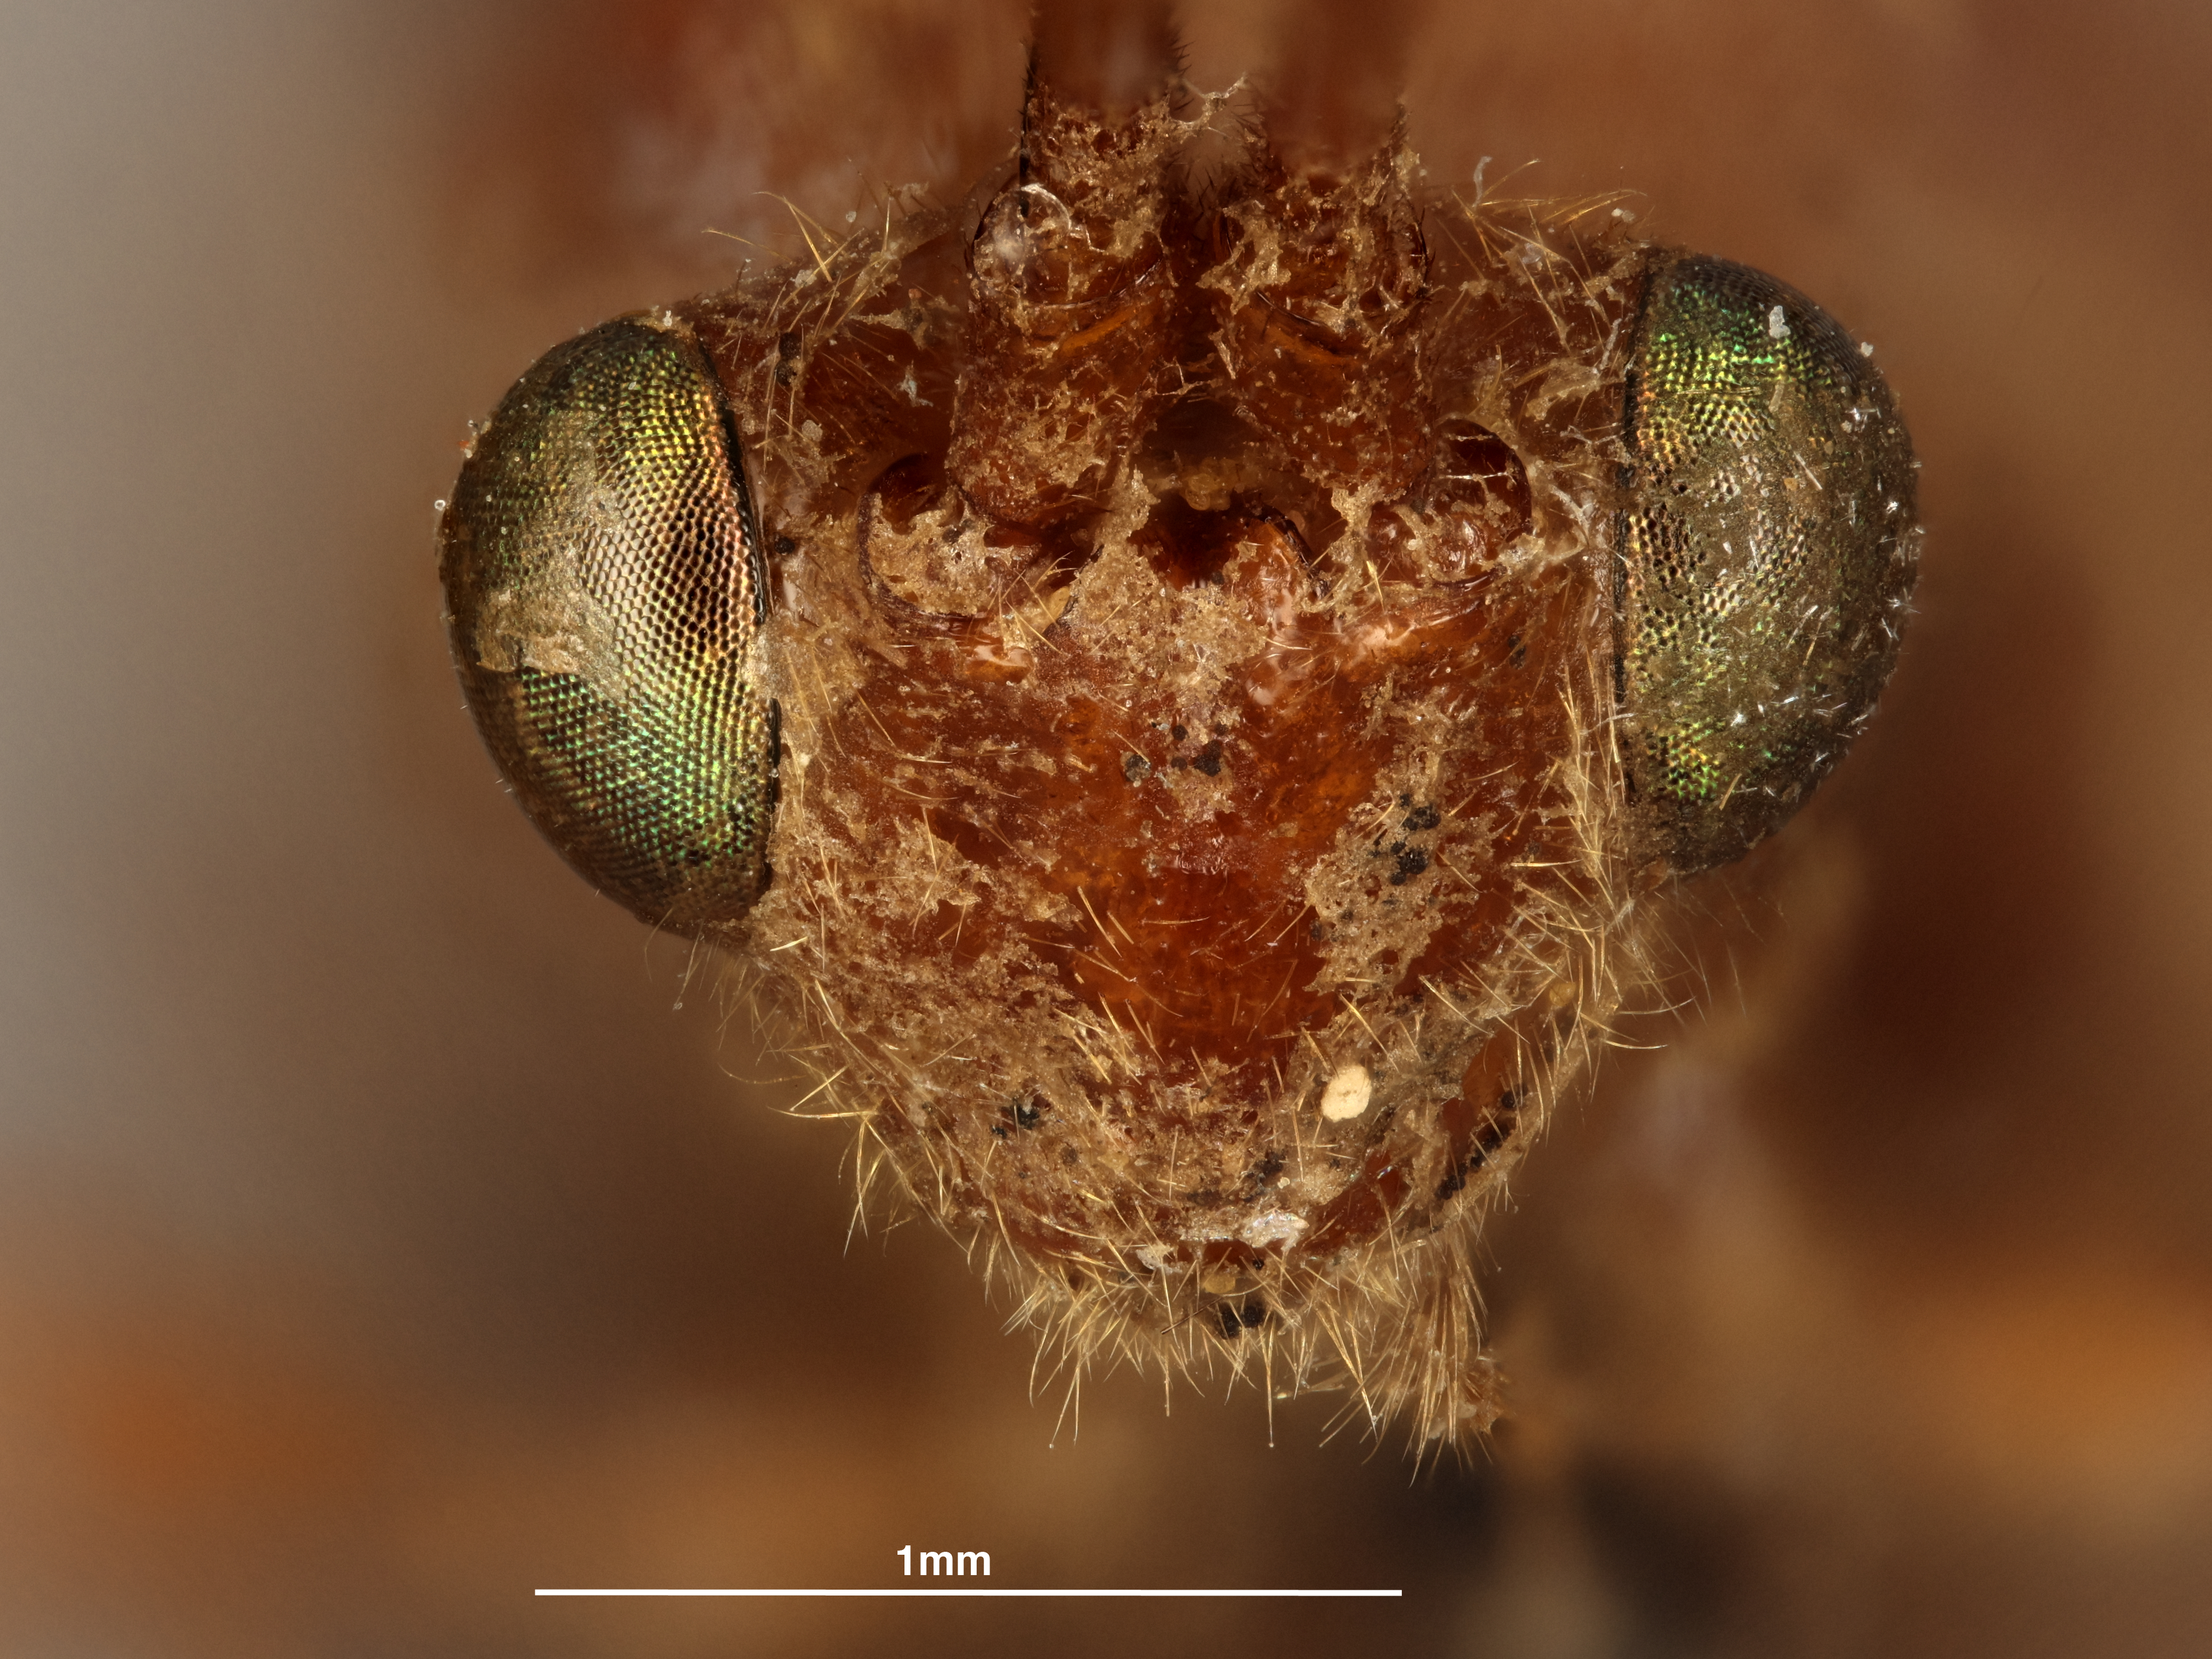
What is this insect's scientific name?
Euagathis relativa
